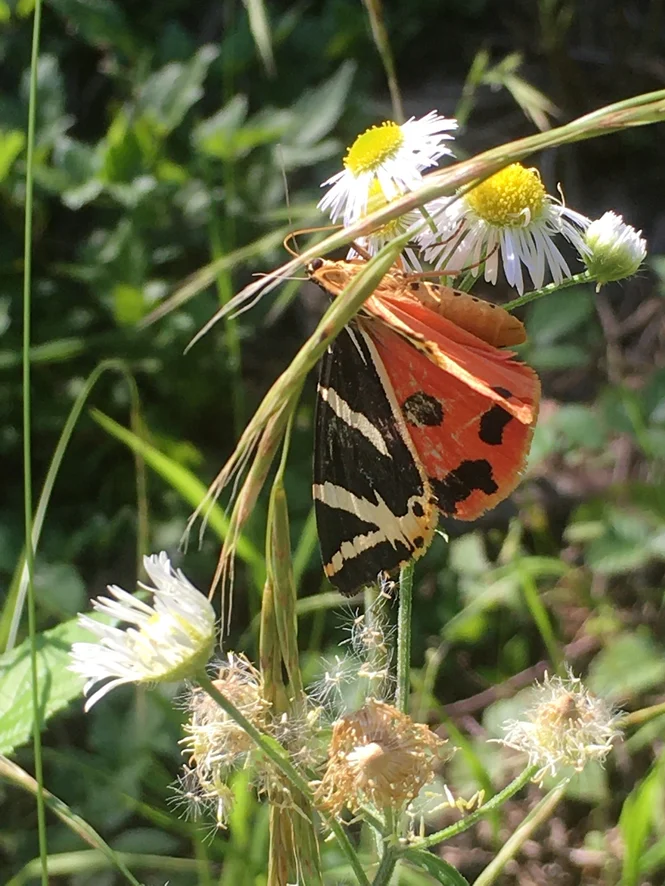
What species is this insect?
Euplagia quadripunctaria
